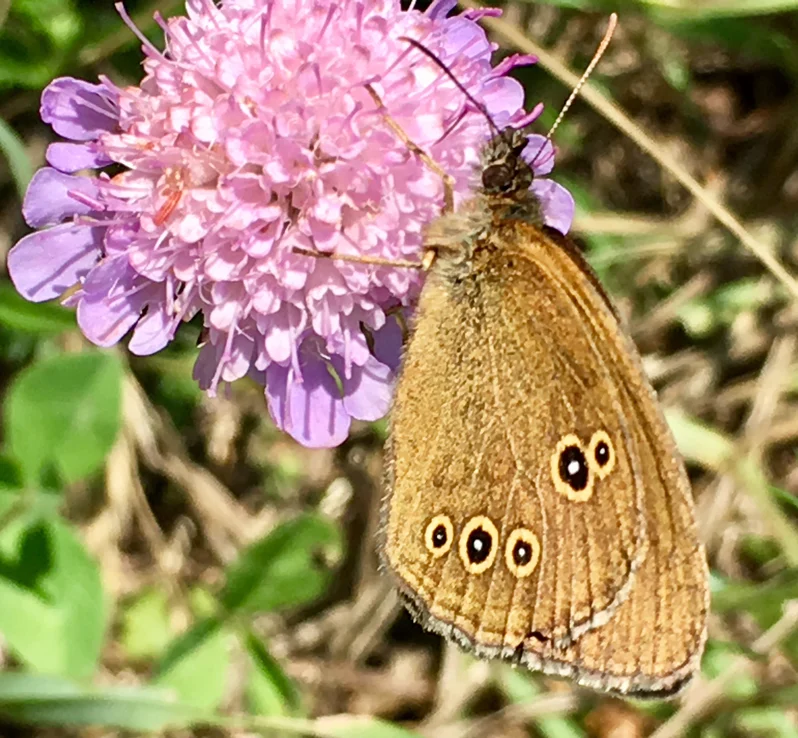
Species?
Aphantopus hyperantus
